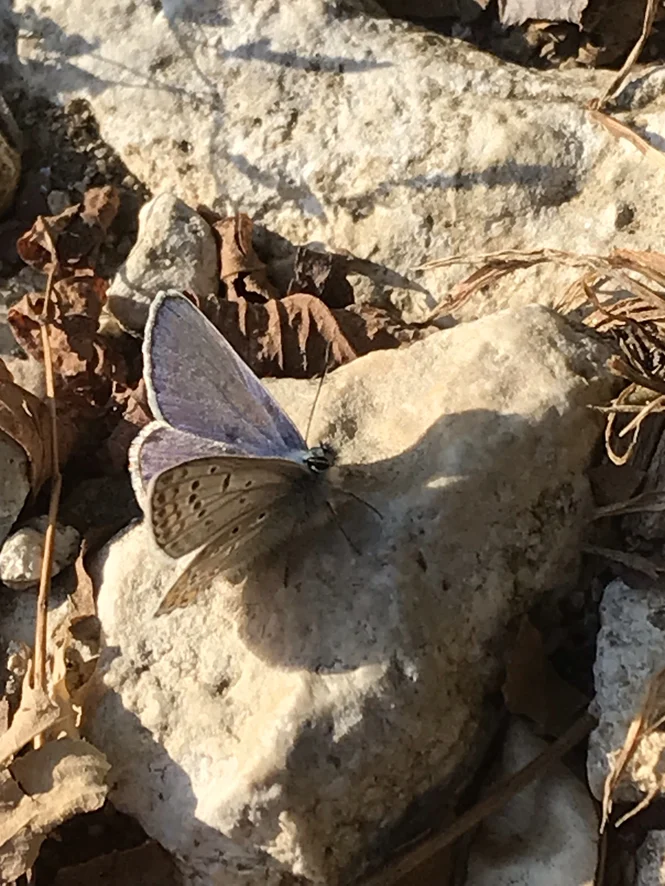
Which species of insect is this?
Polyommatus icarus
